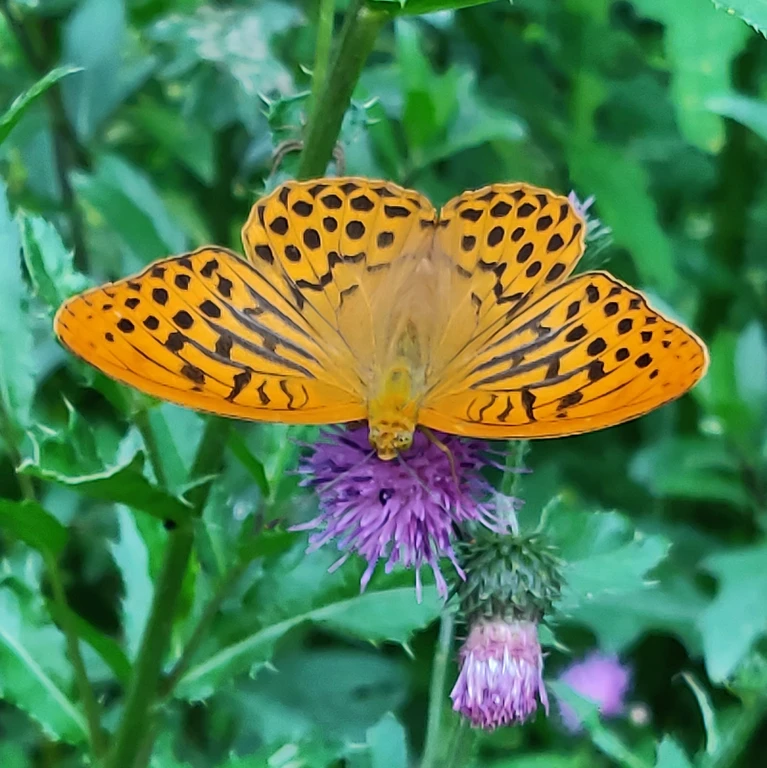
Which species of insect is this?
Argynnis paphia
